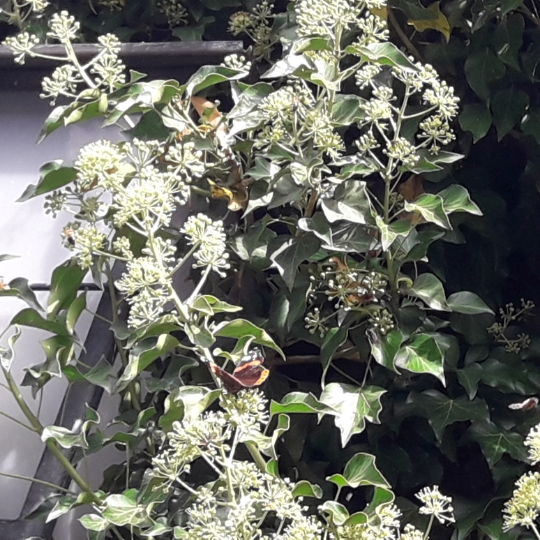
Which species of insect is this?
Vanessa atalanta
